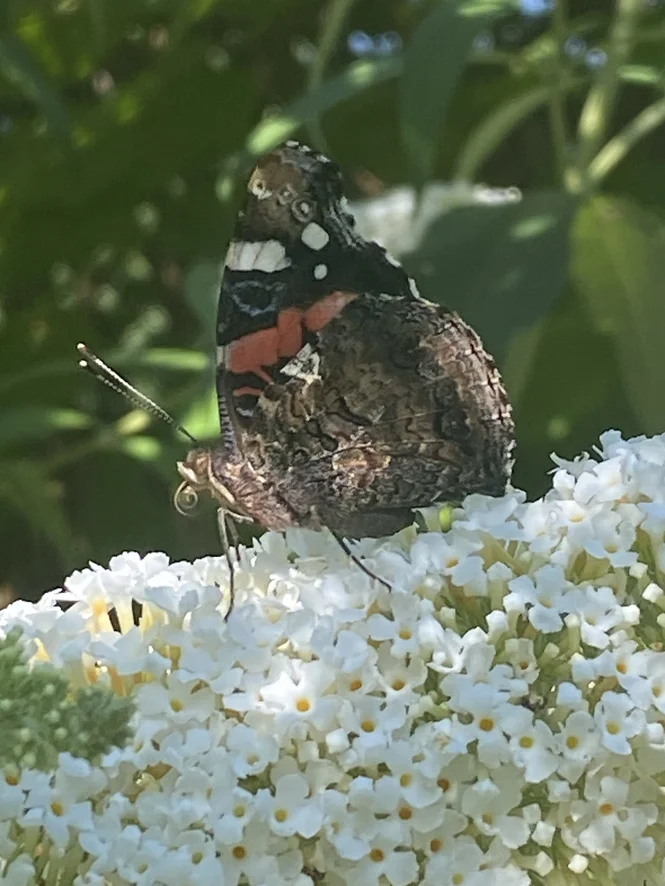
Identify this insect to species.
Vanessa atalanta
